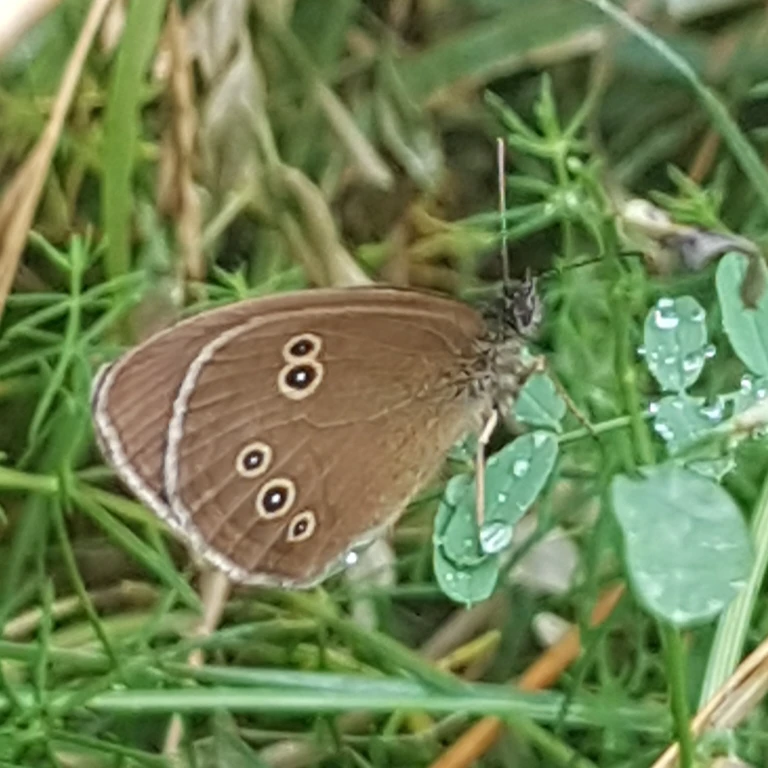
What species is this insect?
Aphantopus hyperantus
